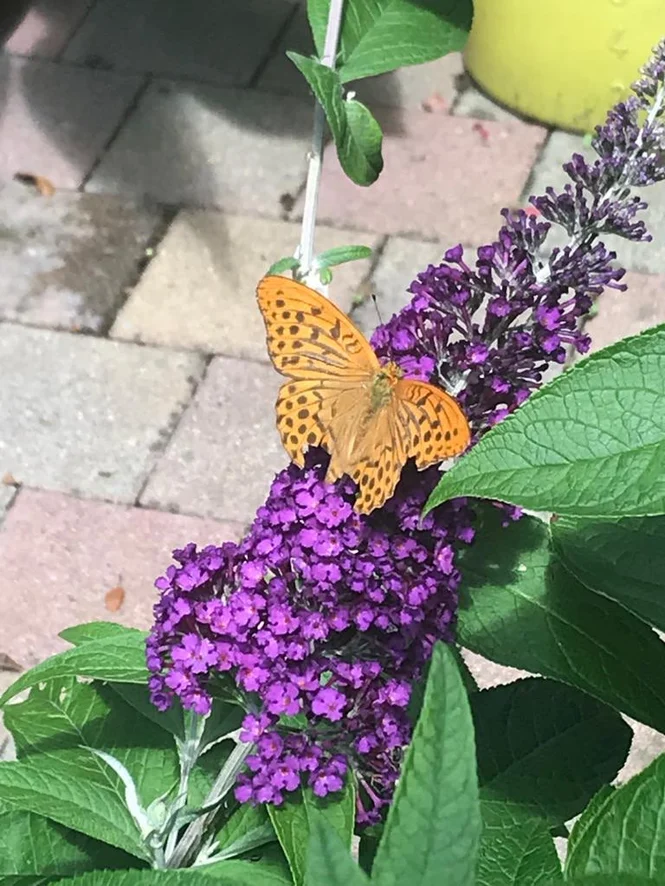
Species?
Argynnis paphia
